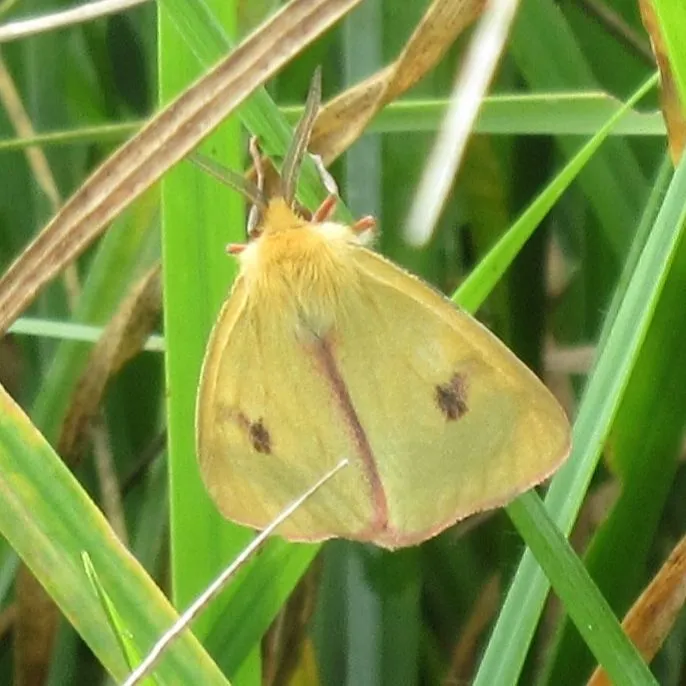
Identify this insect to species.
Diacrisia sannio
